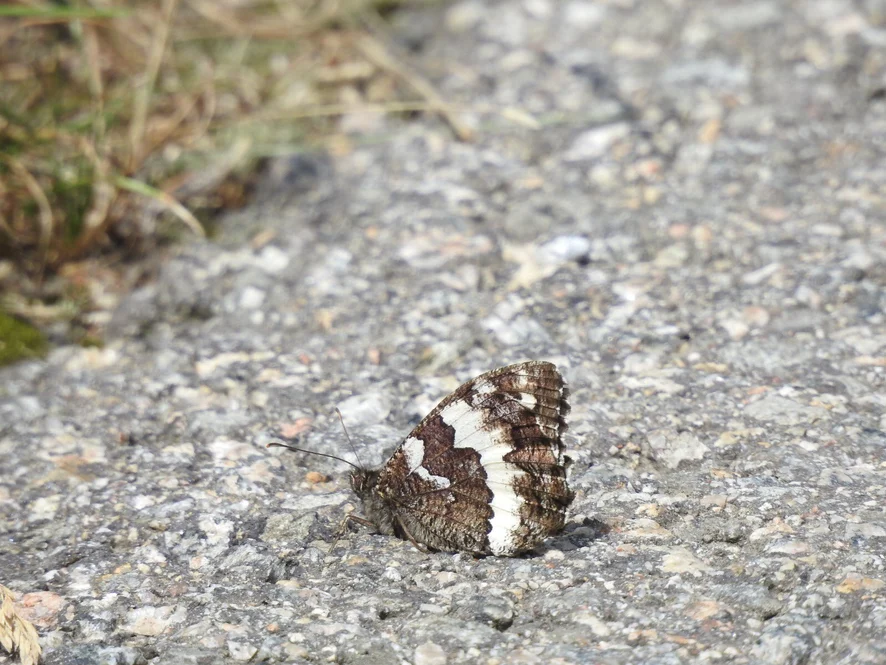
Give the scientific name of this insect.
Brintesia circe
